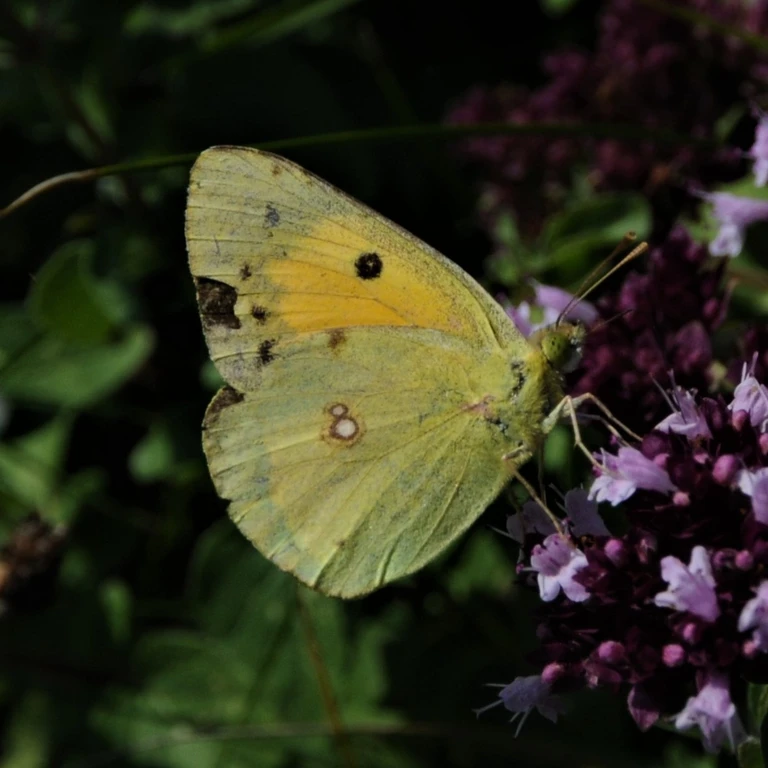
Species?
Colias croceus
